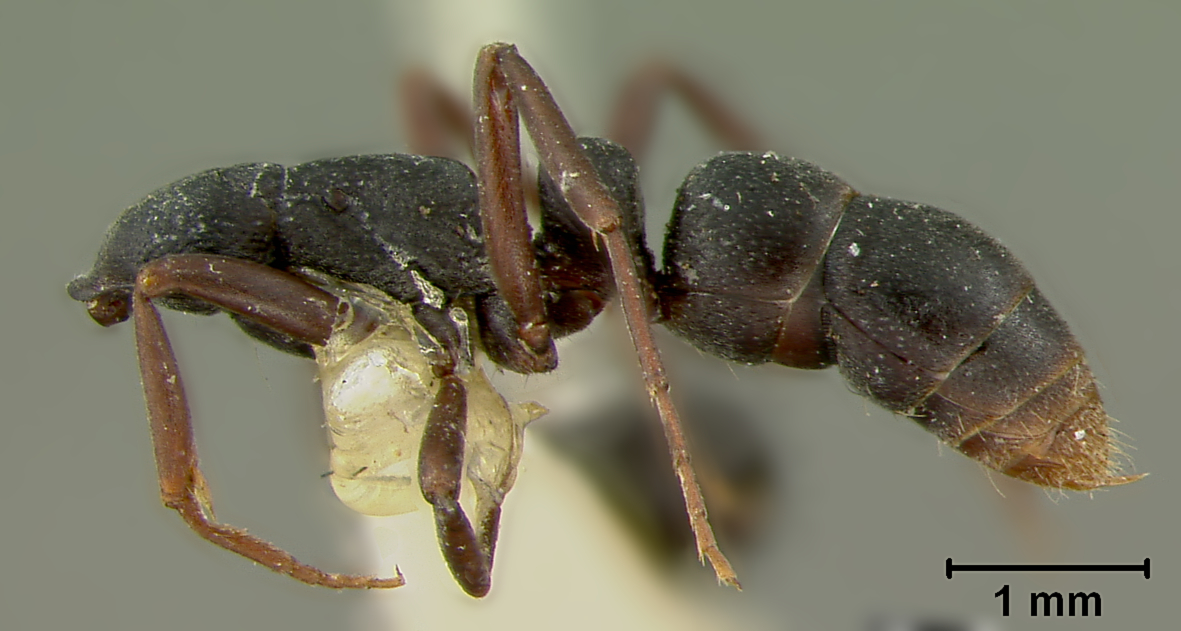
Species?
Leptogenys falcata
